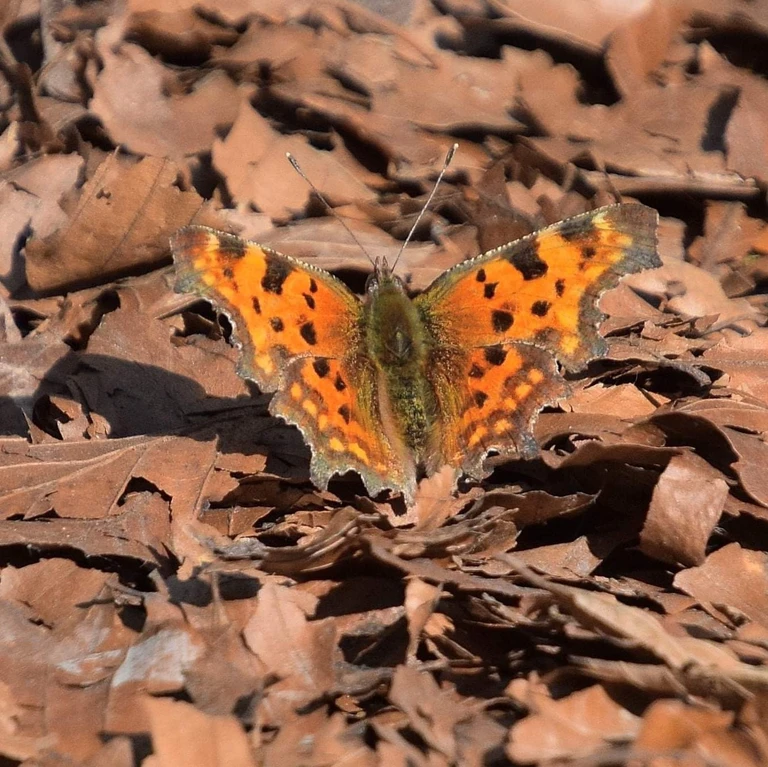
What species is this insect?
Polygonia c-album
